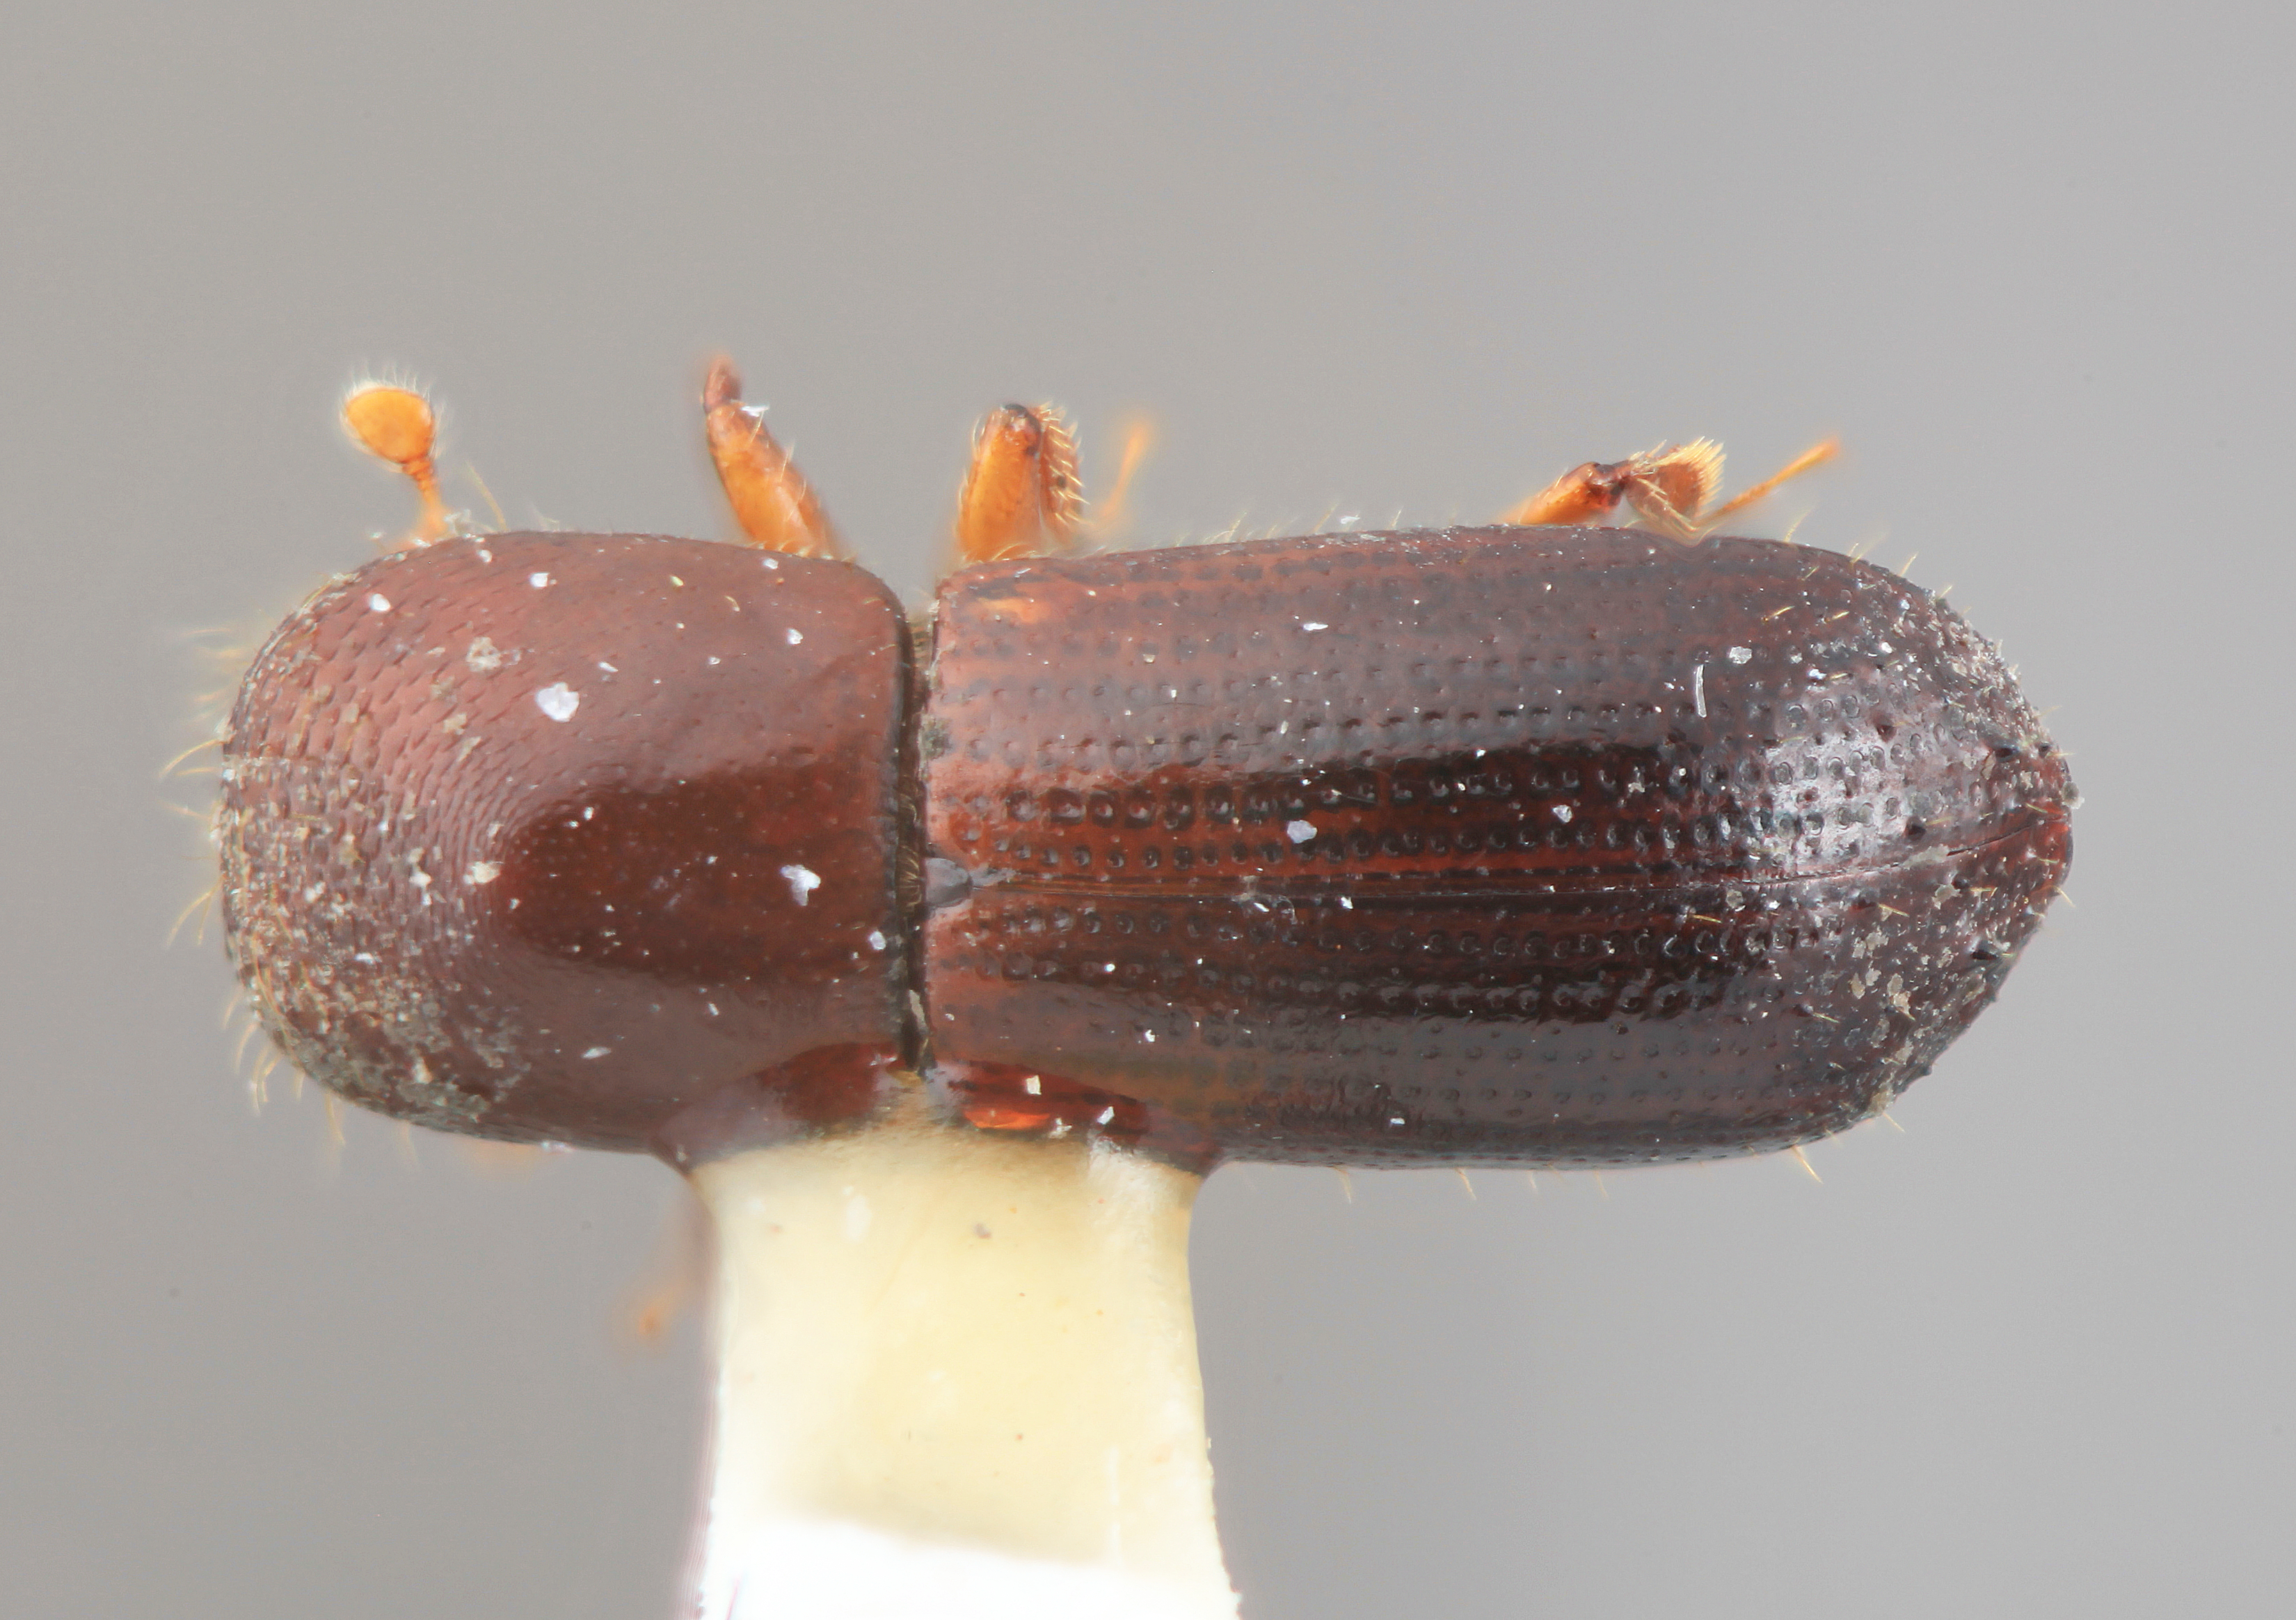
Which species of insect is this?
Xyleborus aclinis
